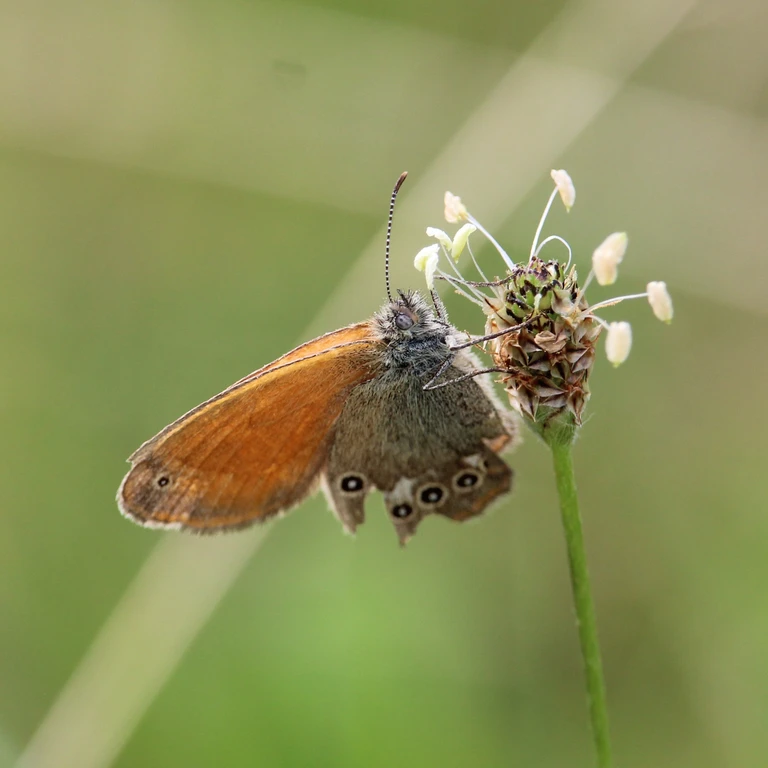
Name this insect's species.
Coenonympha glycerion (also Coenonympha iphis)
